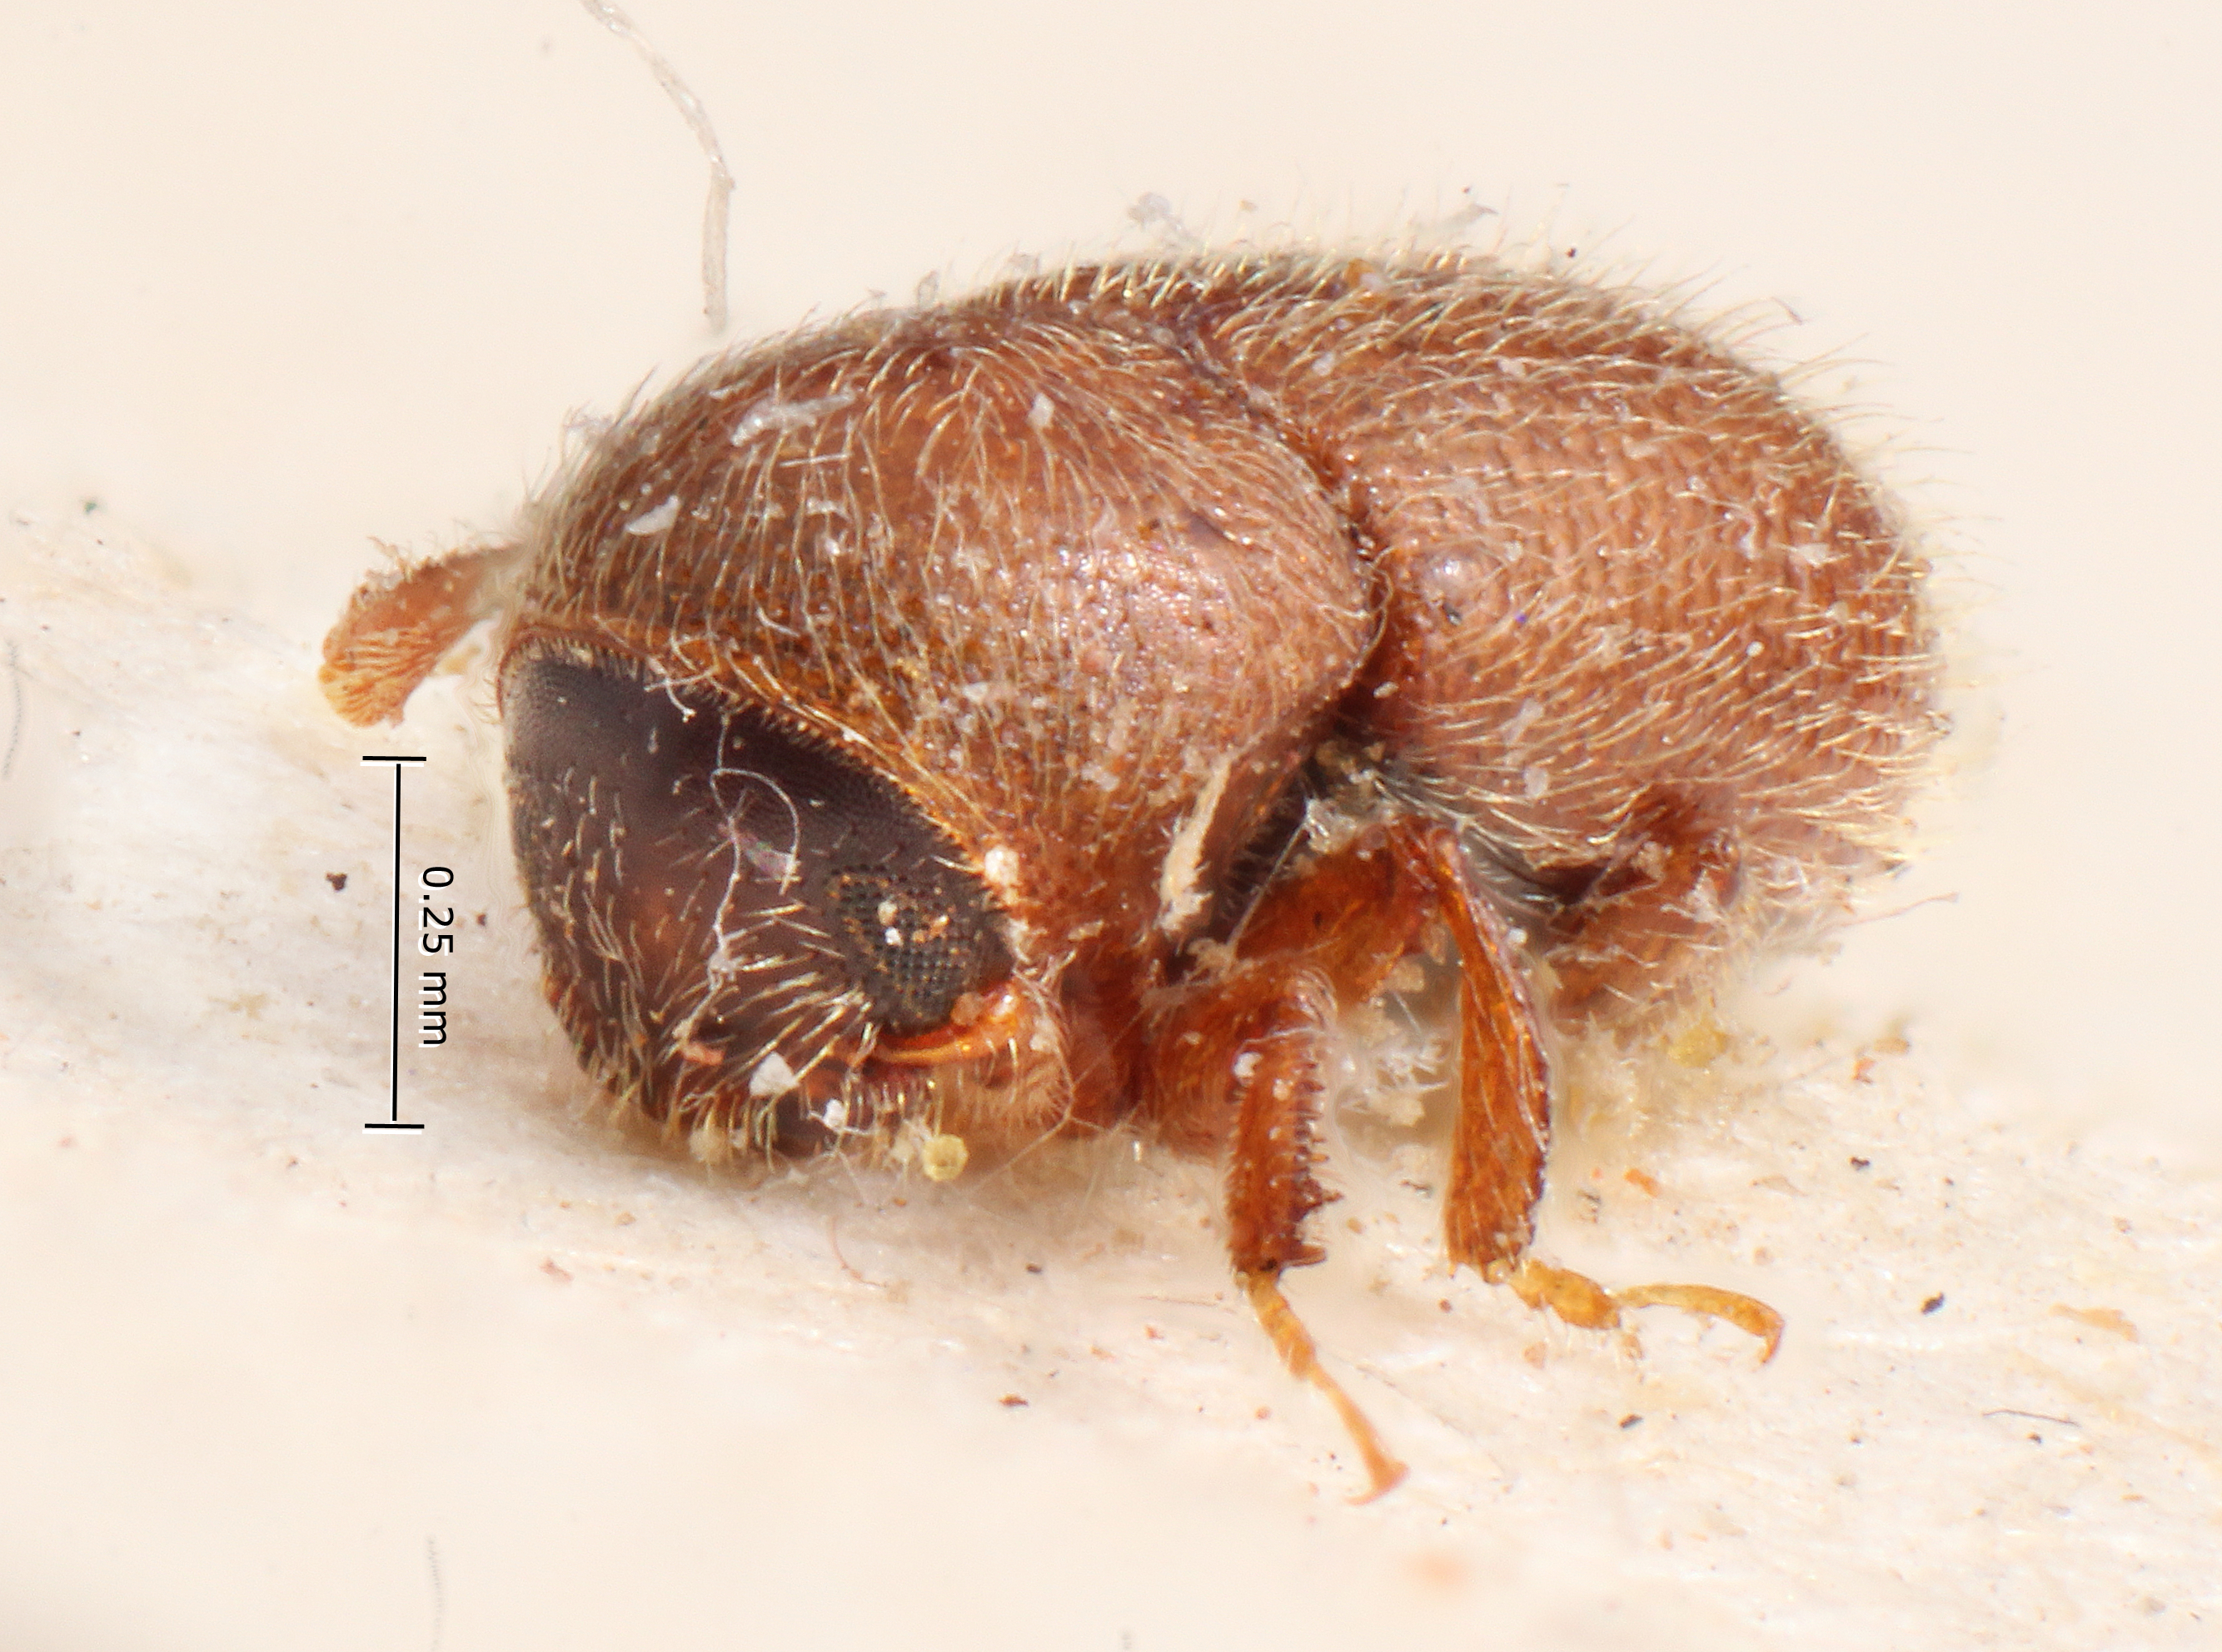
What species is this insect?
Hylocurosoma parvum
